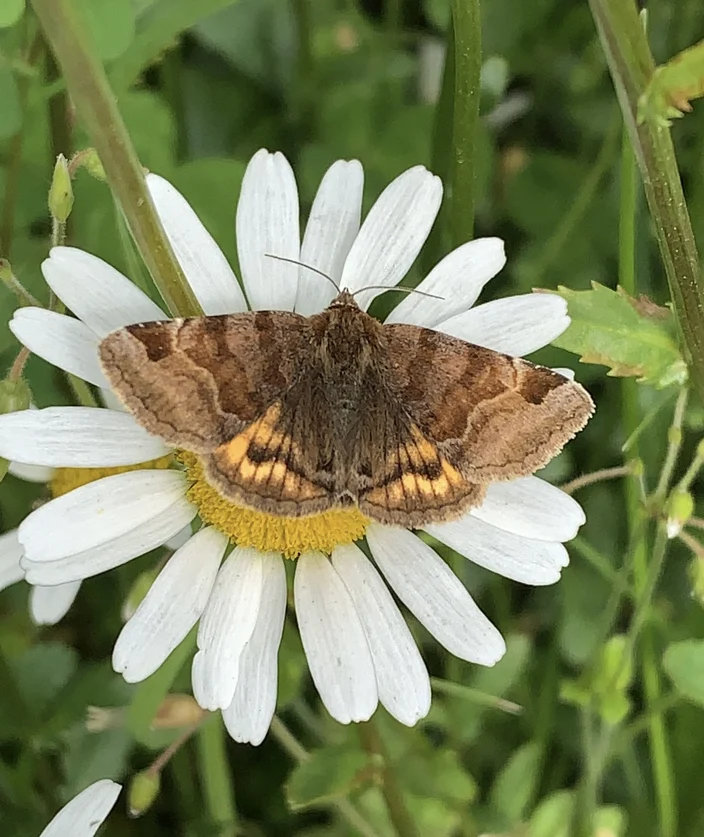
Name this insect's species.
Euclidia glyphica
